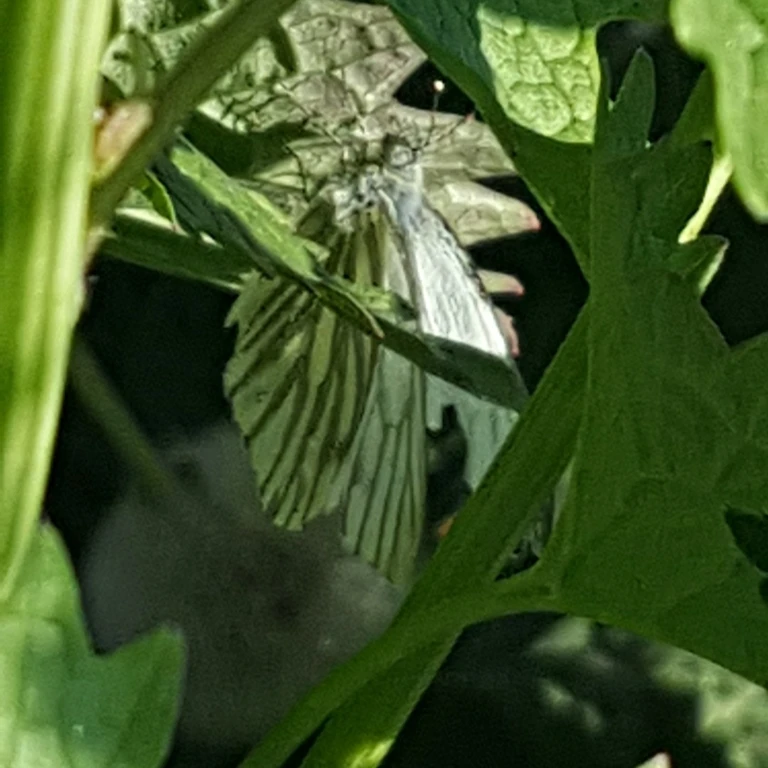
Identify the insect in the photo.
Pieris napi
